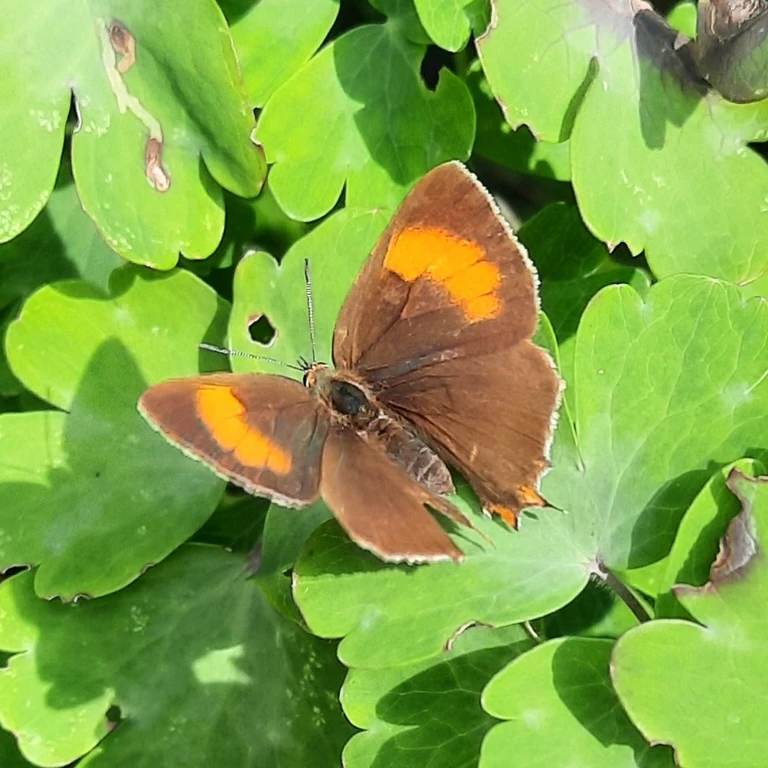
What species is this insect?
Thecla betulae
